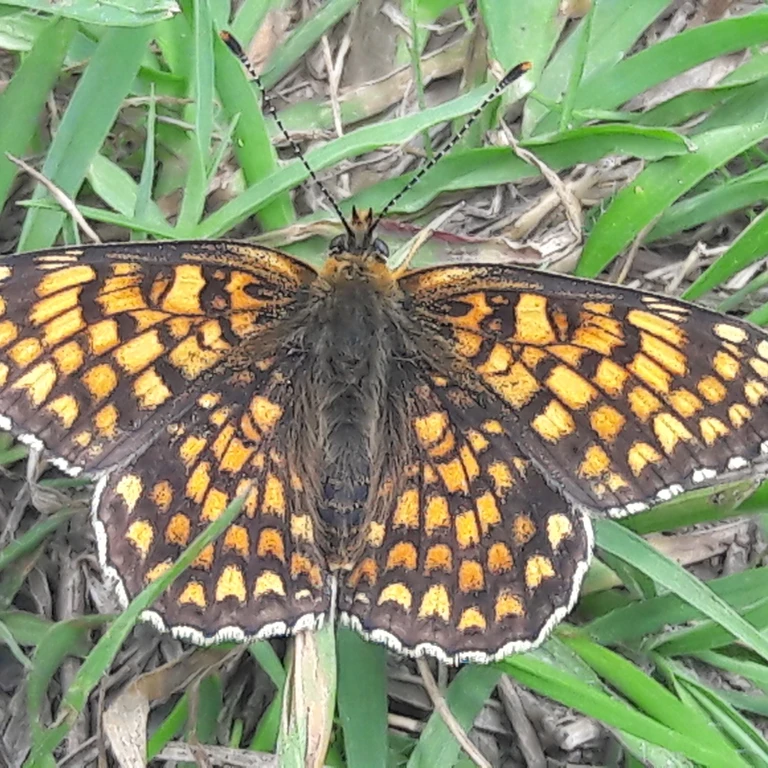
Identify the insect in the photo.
Melitaea phoebe
